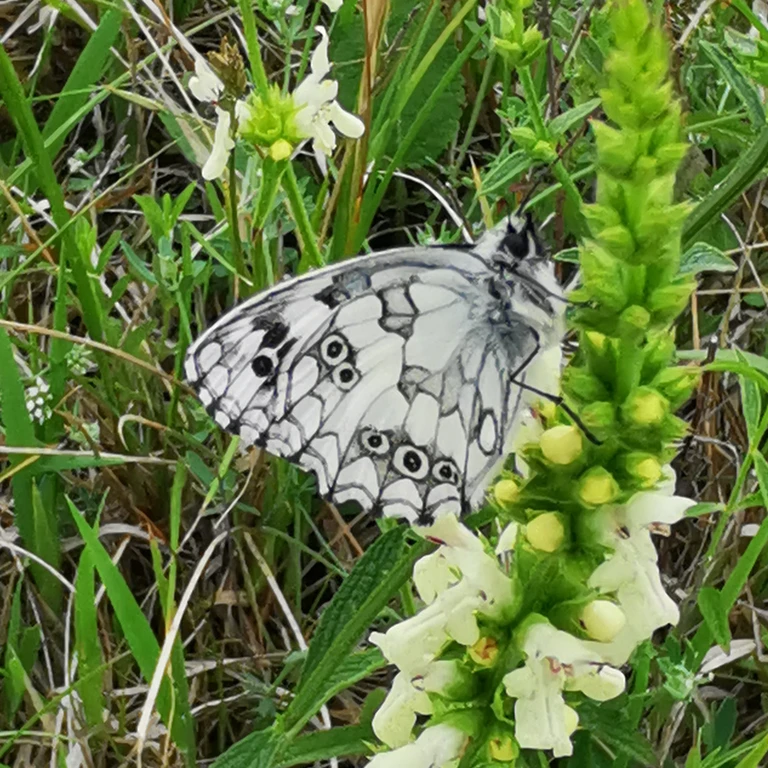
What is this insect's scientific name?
Melanargia galathea
